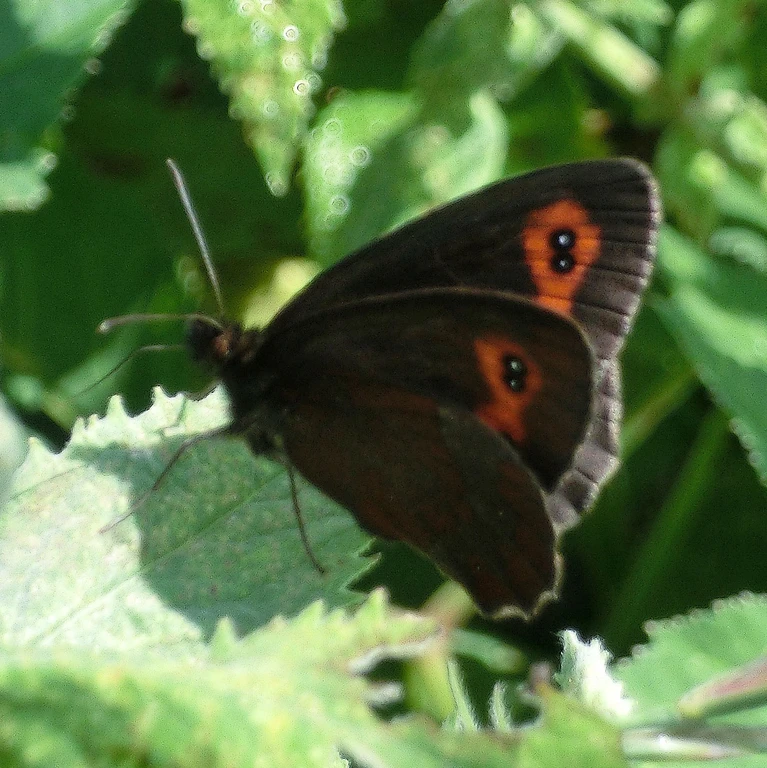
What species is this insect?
Erebia aethiops
